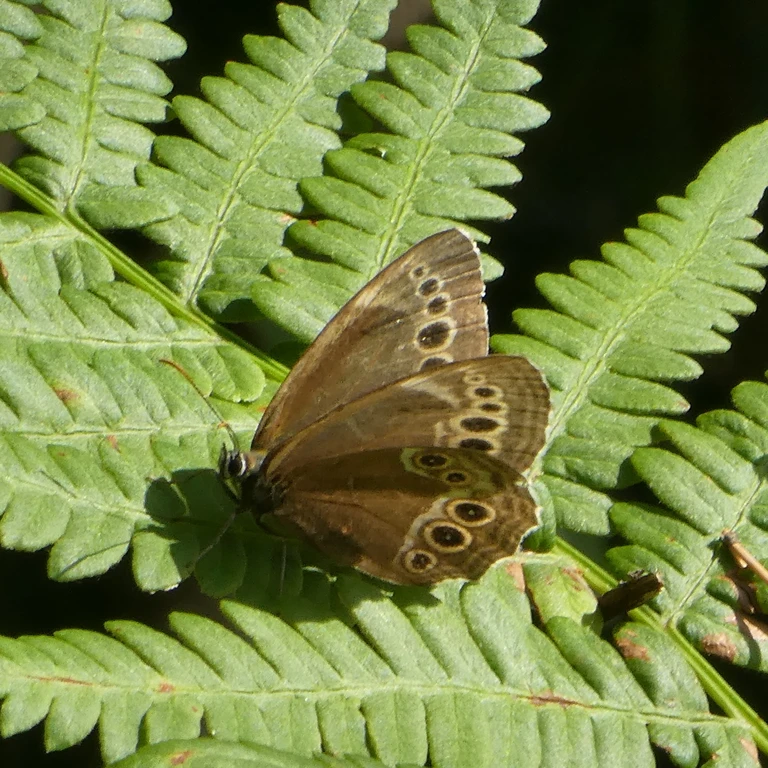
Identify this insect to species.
Lopinga achine (also Pararge achine)
